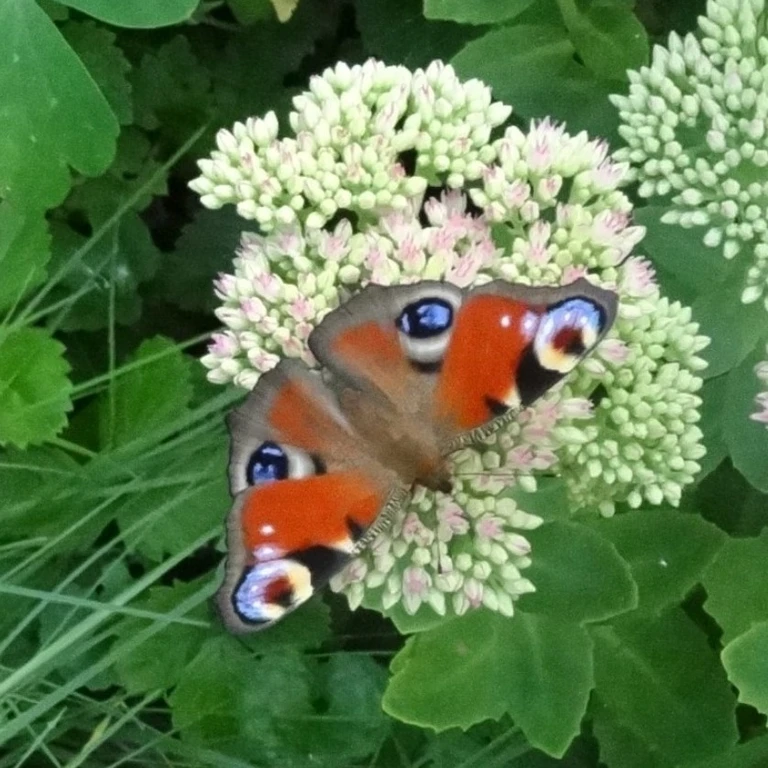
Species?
Aglais io
